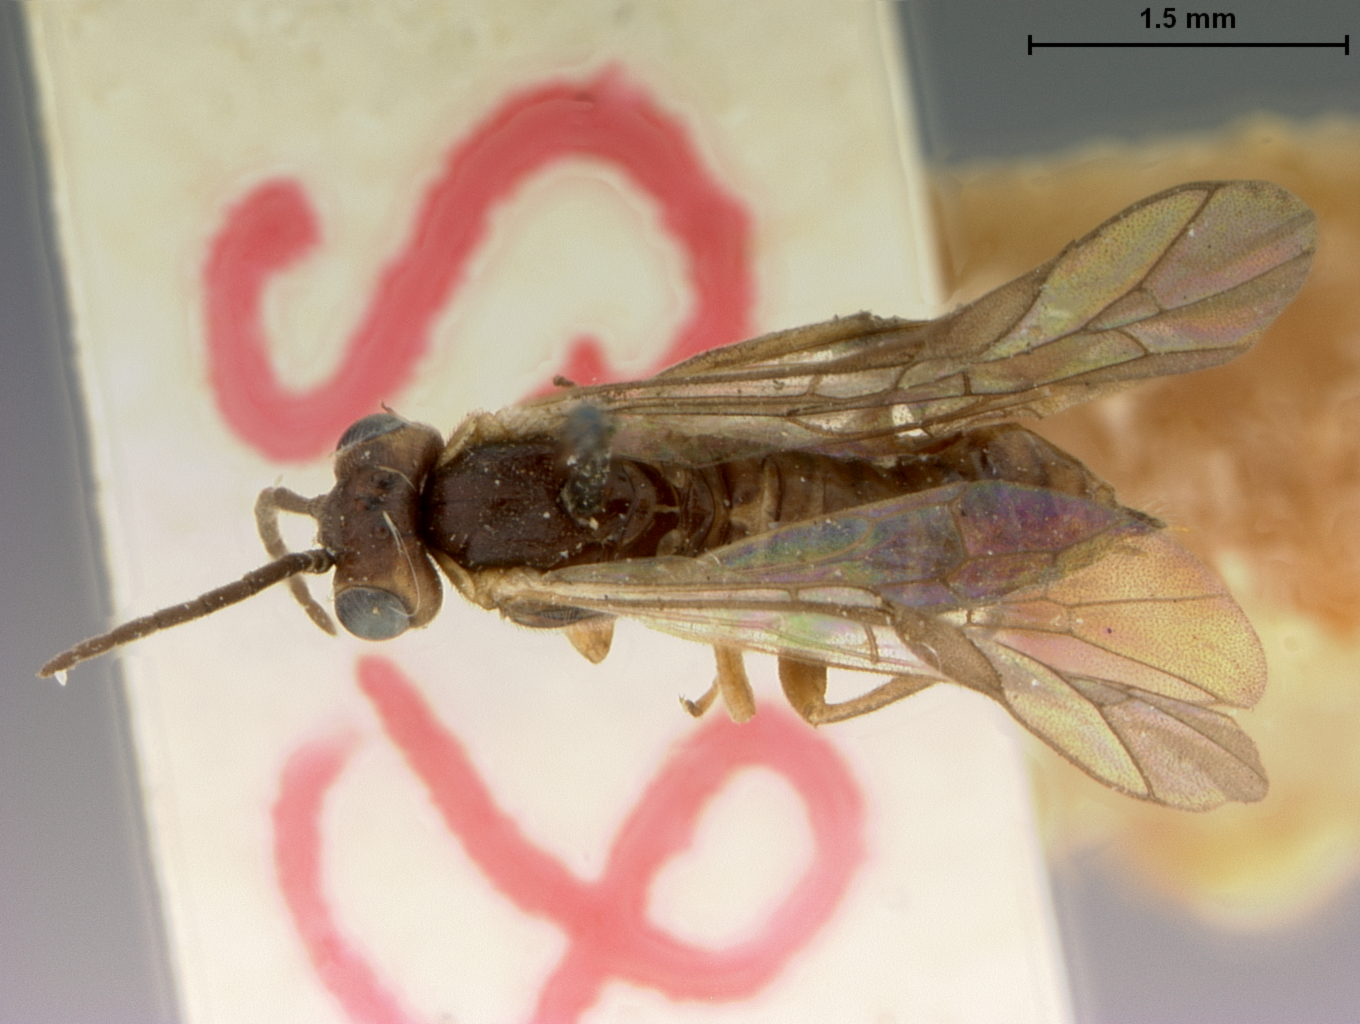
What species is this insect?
Pontania borealis
